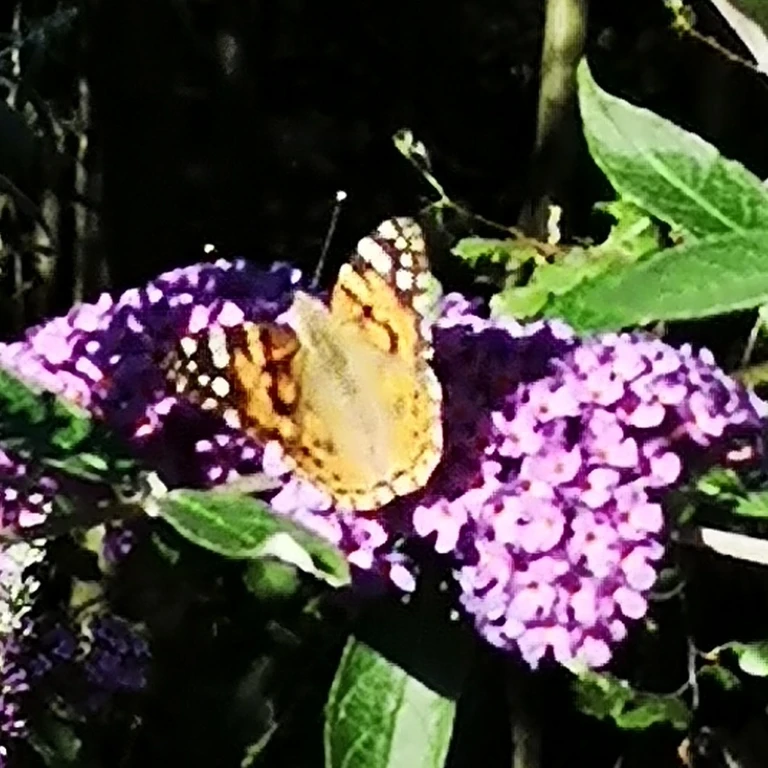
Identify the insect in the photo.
Vanessa cardui
